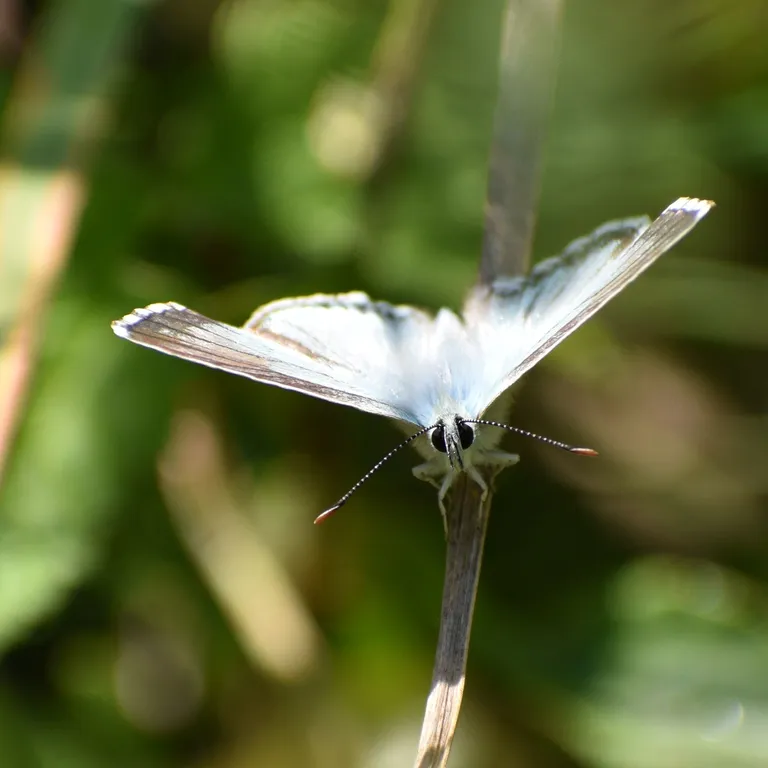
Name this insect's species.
Lysandra coridon
